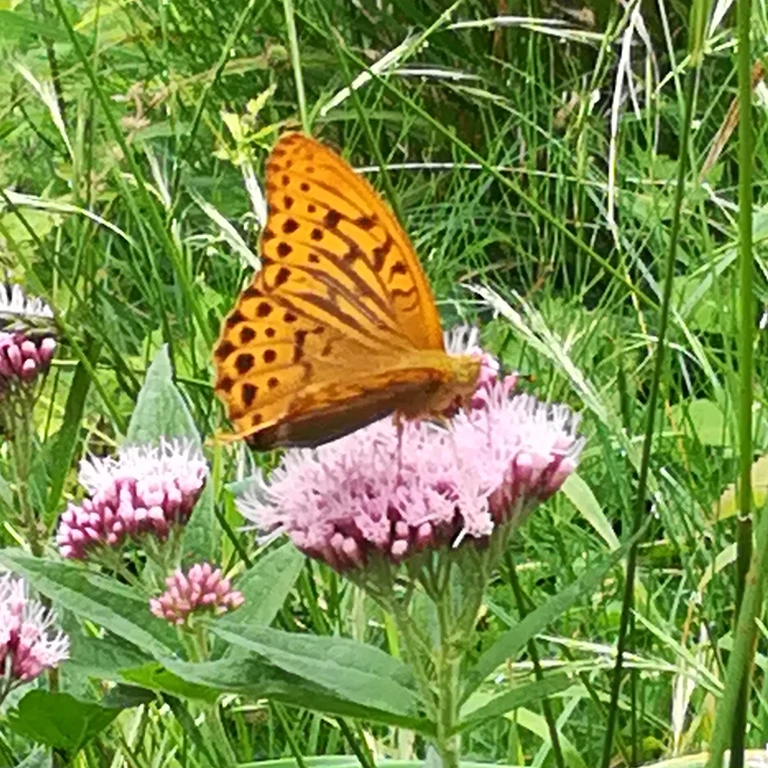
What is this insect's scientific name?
Argynnis paphia
